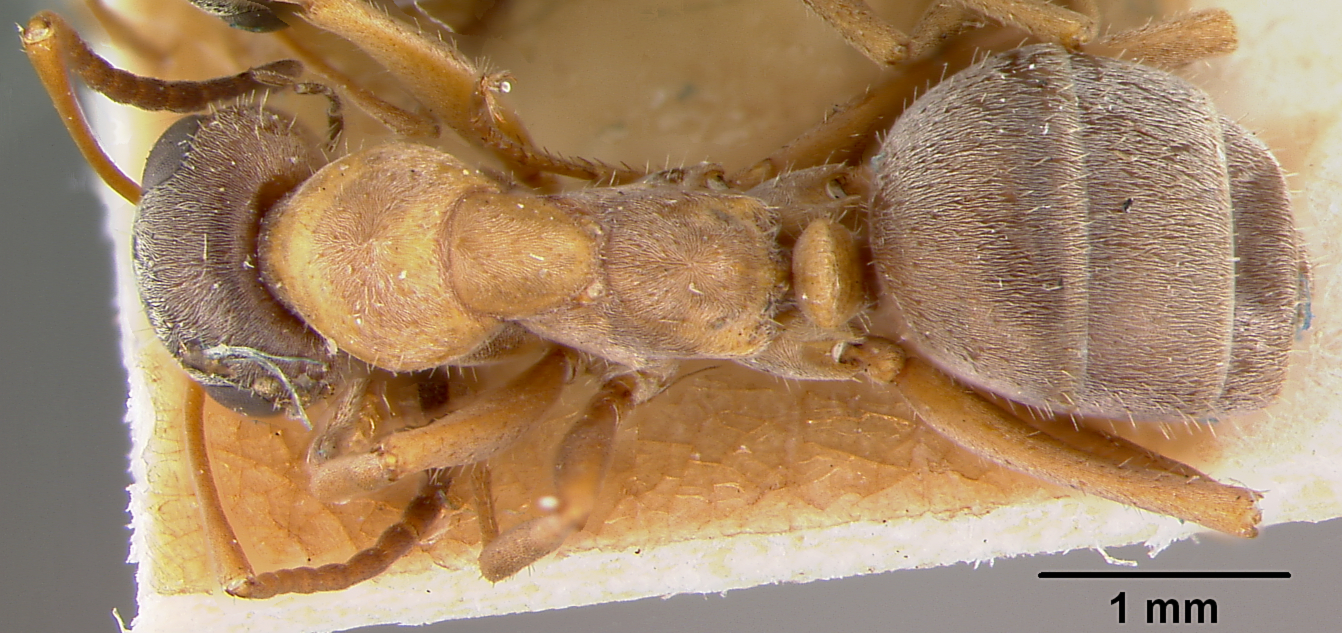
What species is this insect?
Formica cinerea
